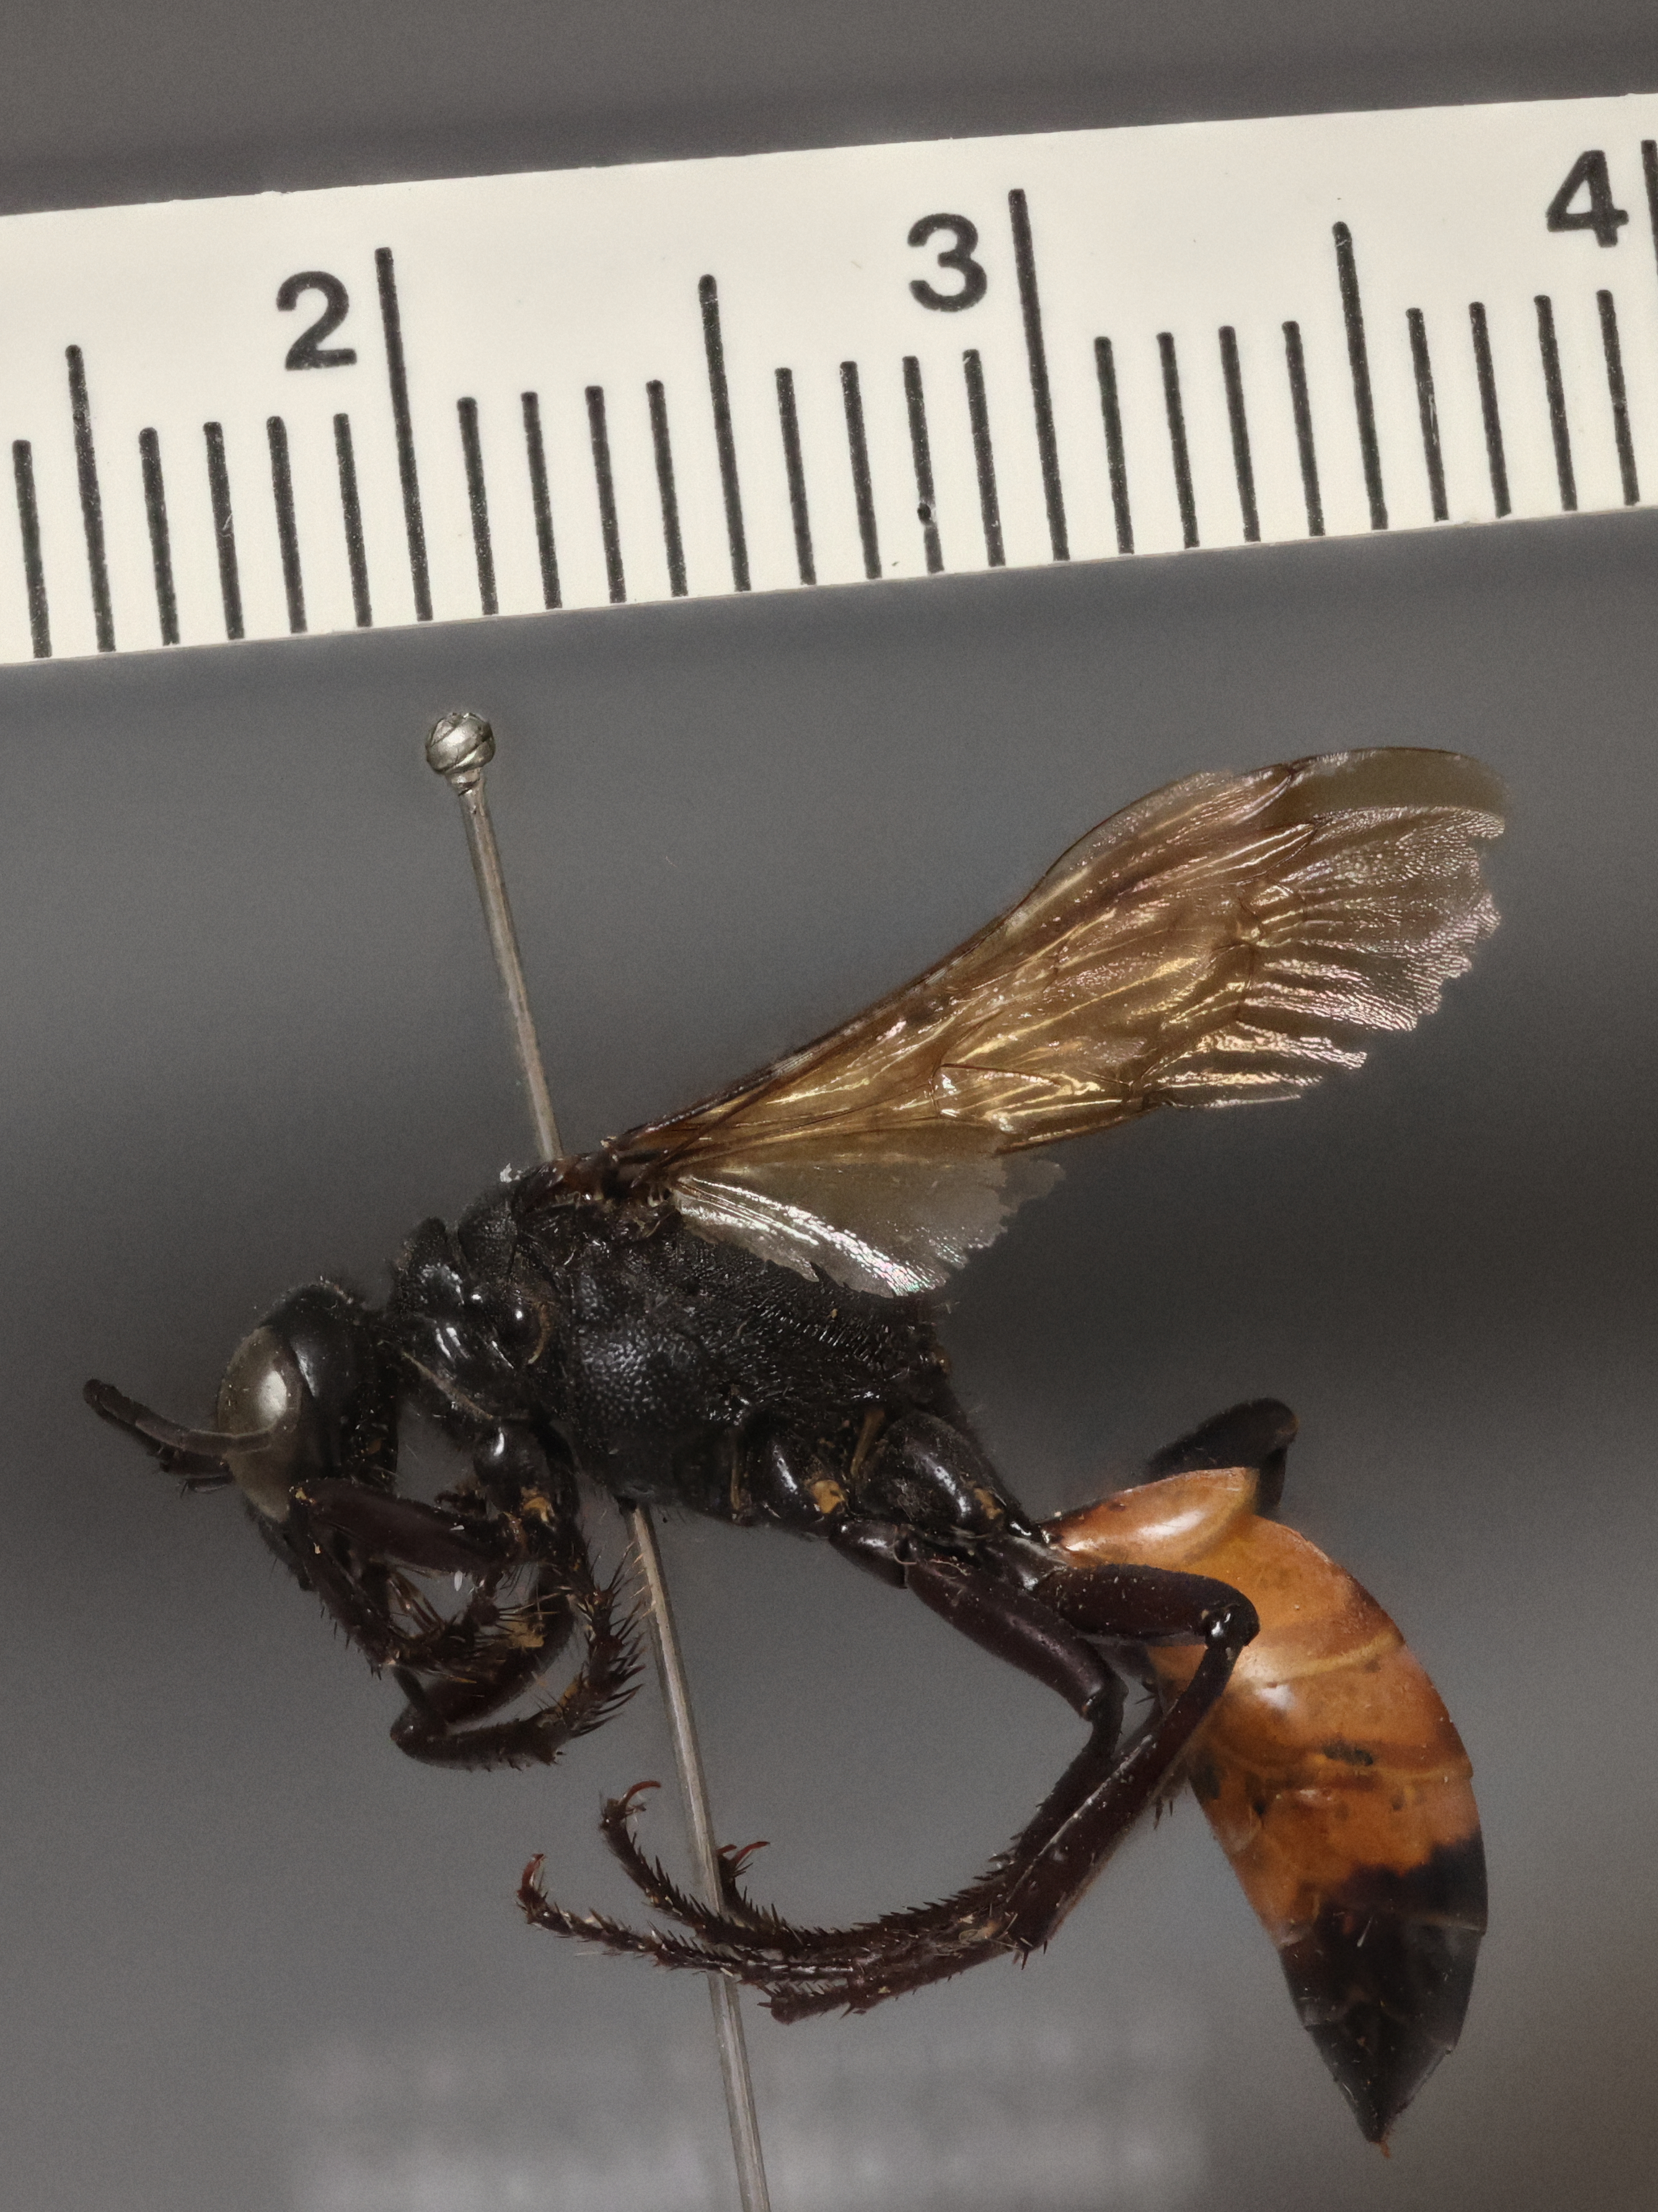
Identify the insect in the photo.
Ammophila grossa
